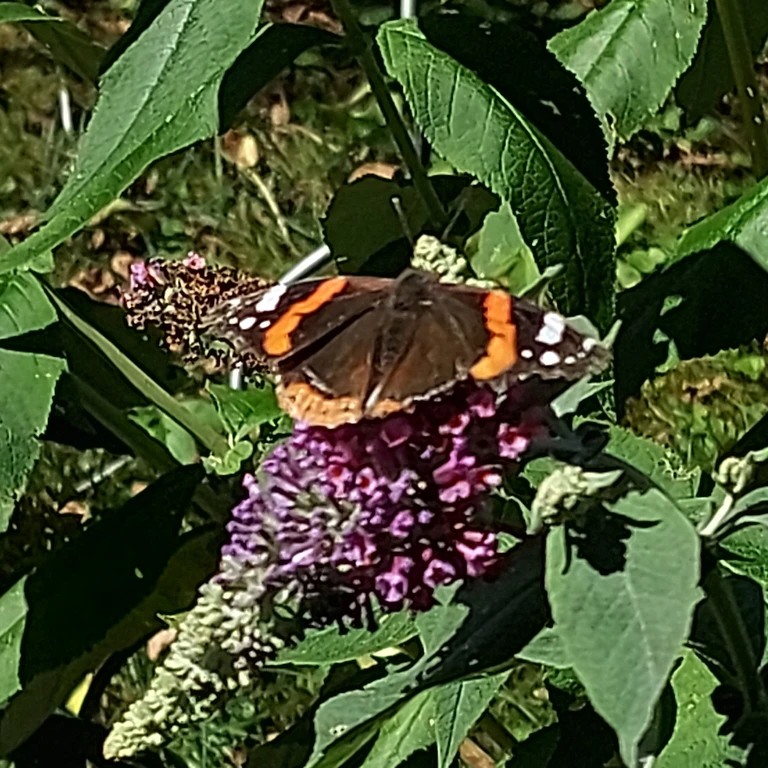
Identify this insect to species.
Vanessa atalanta
